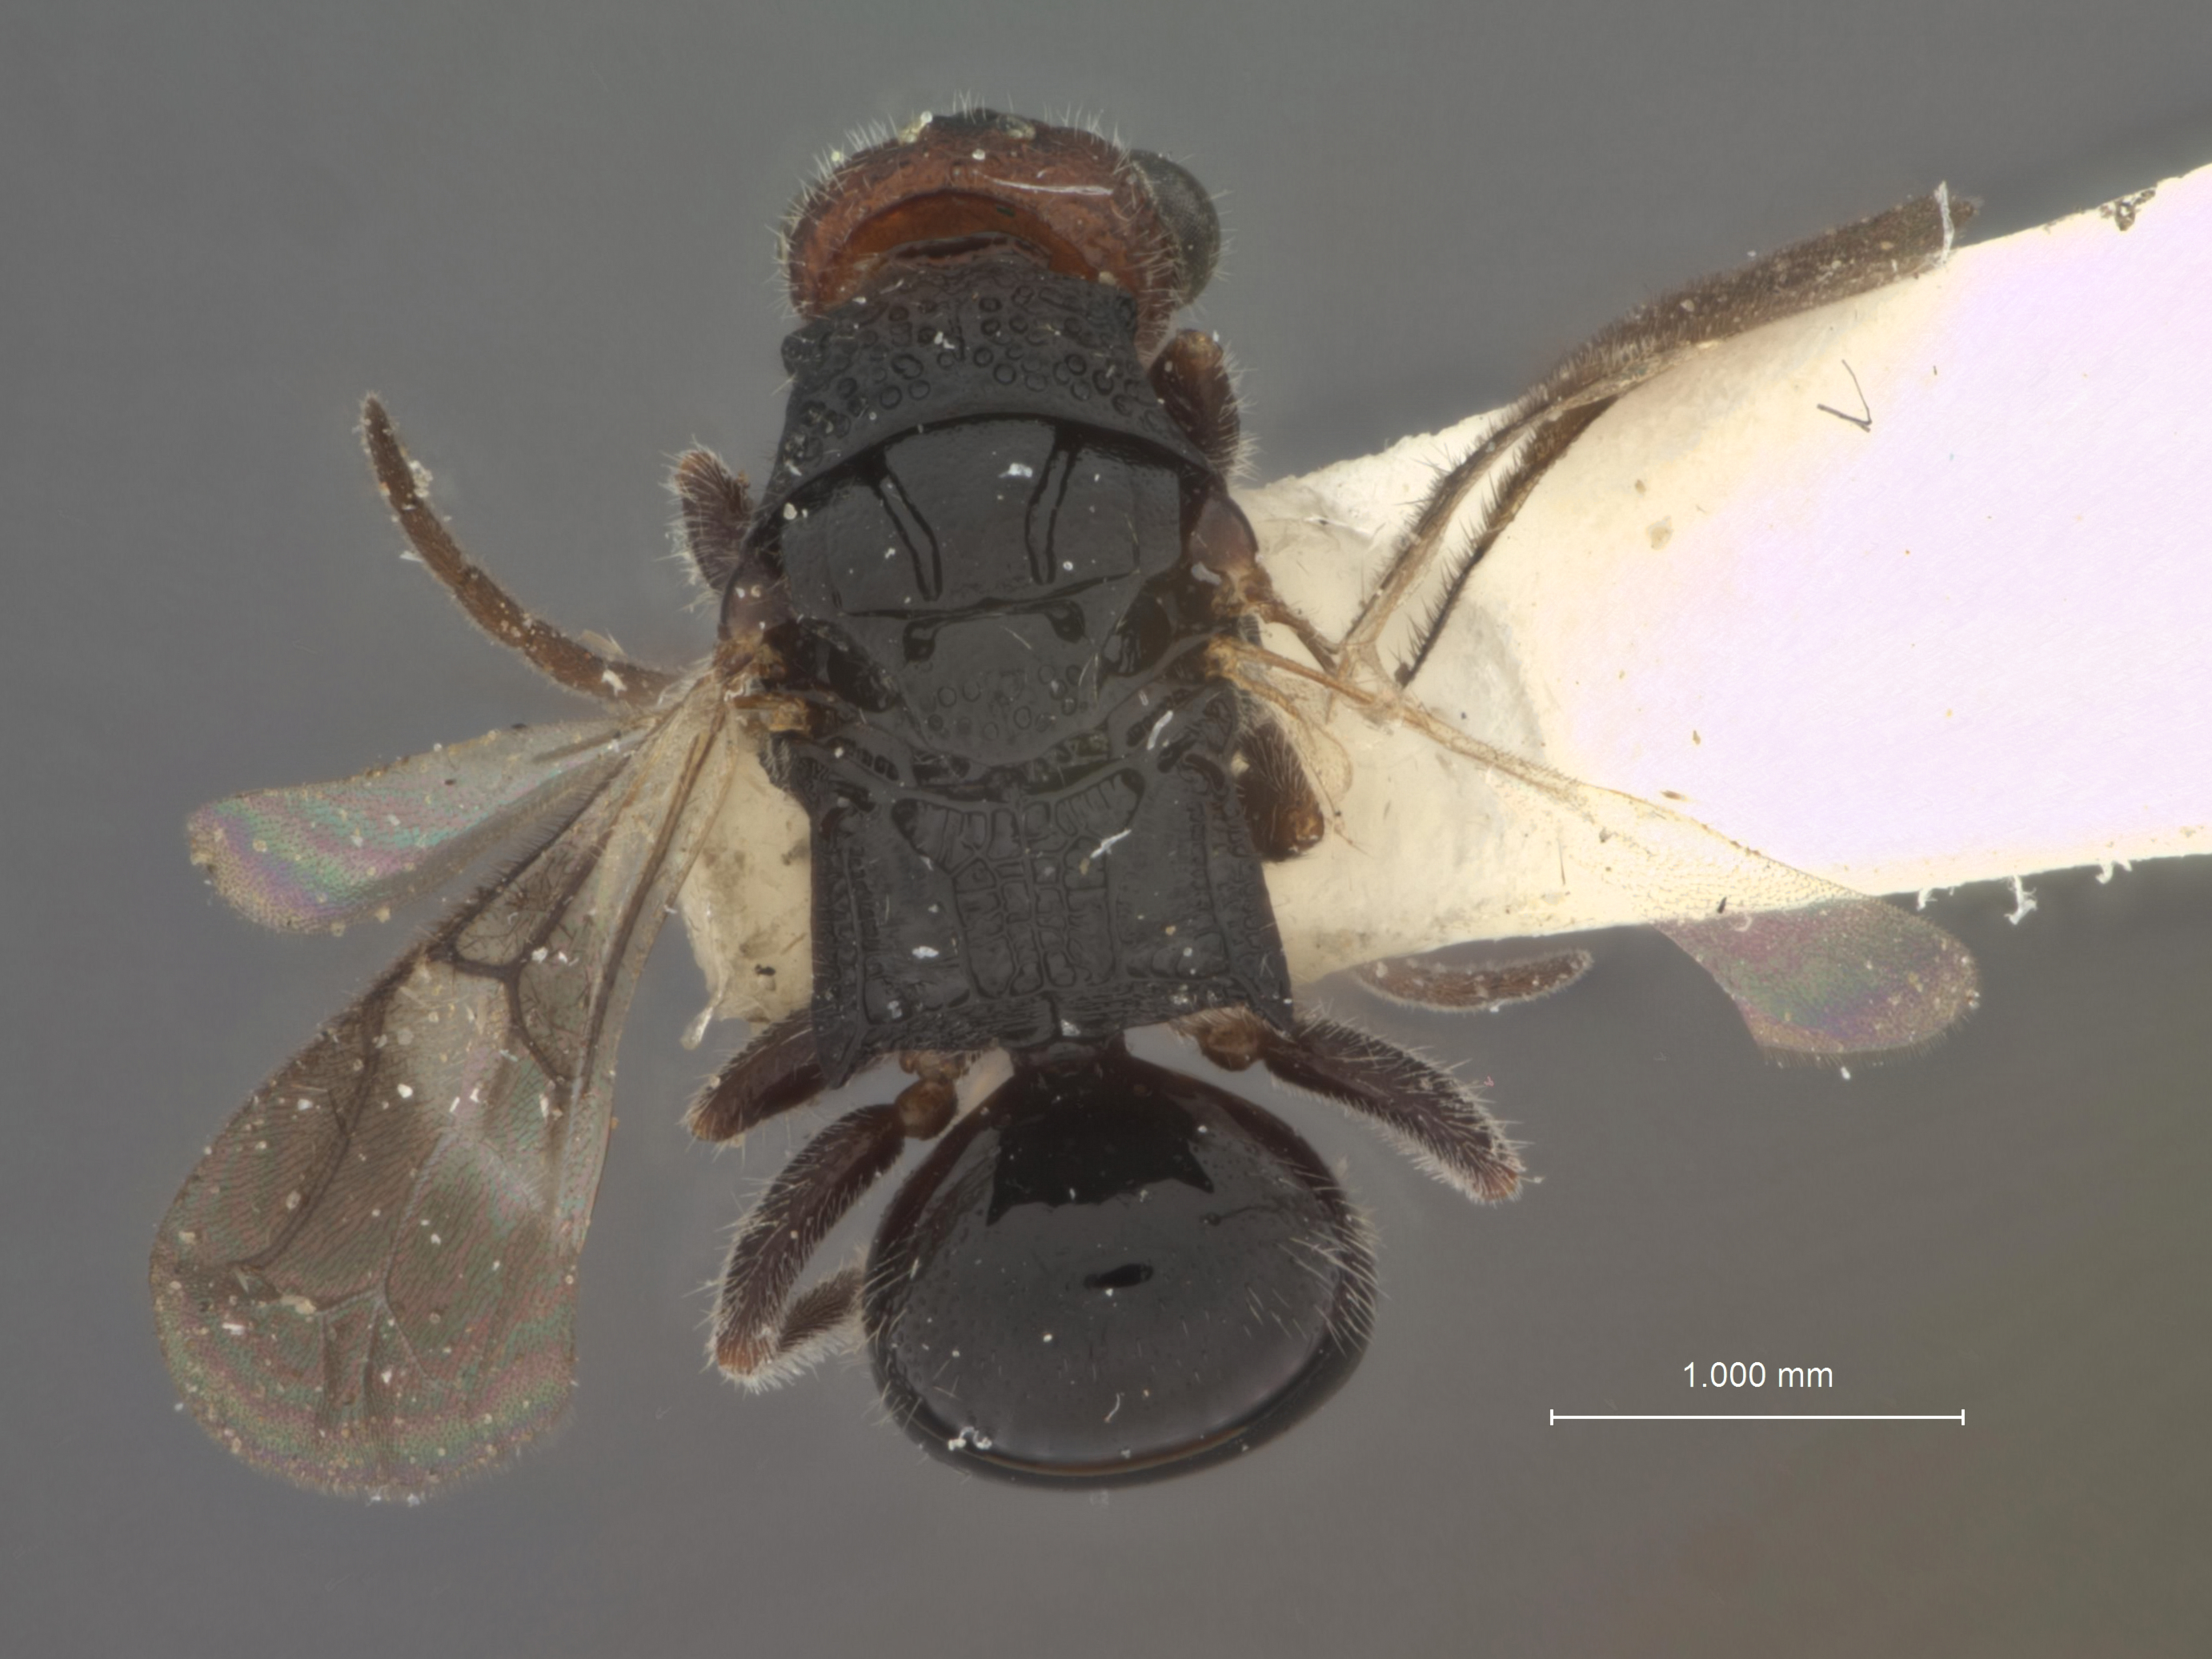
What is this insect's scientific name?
Heterocoelia hirashimai
